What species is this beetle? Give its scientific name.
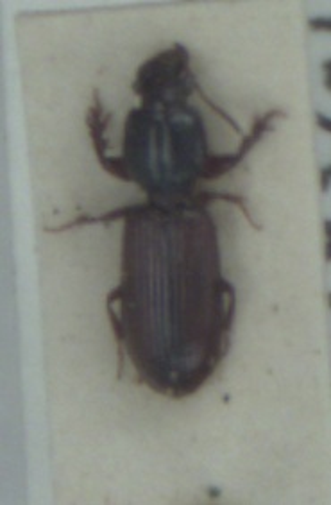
Clivina collaris
